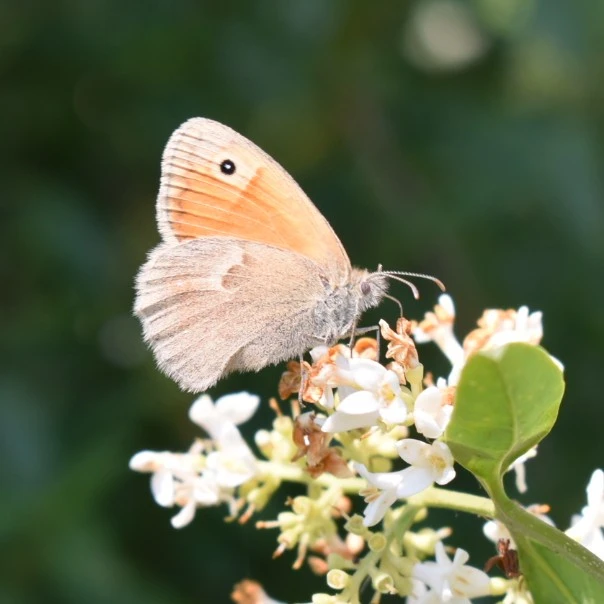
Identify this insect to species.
Coenonympha pamphilus
